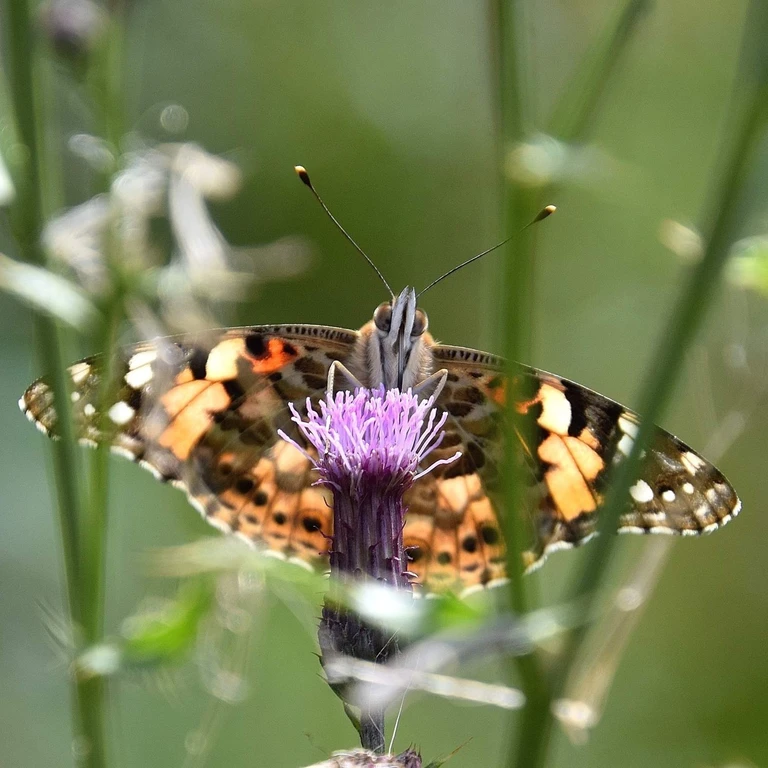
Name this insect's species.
Vanessa cardui
